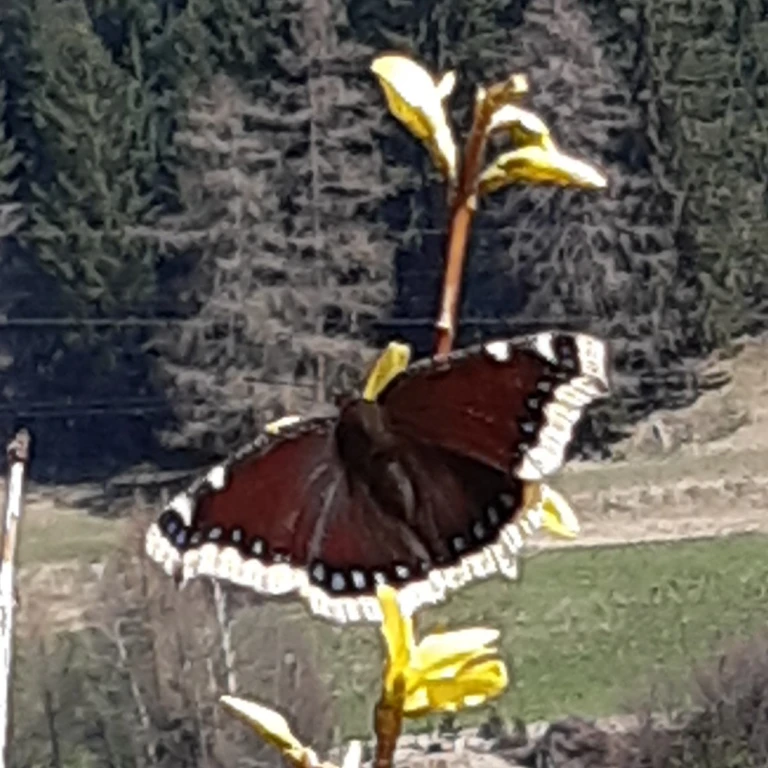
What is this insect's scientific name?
Nymphalis antiopa
